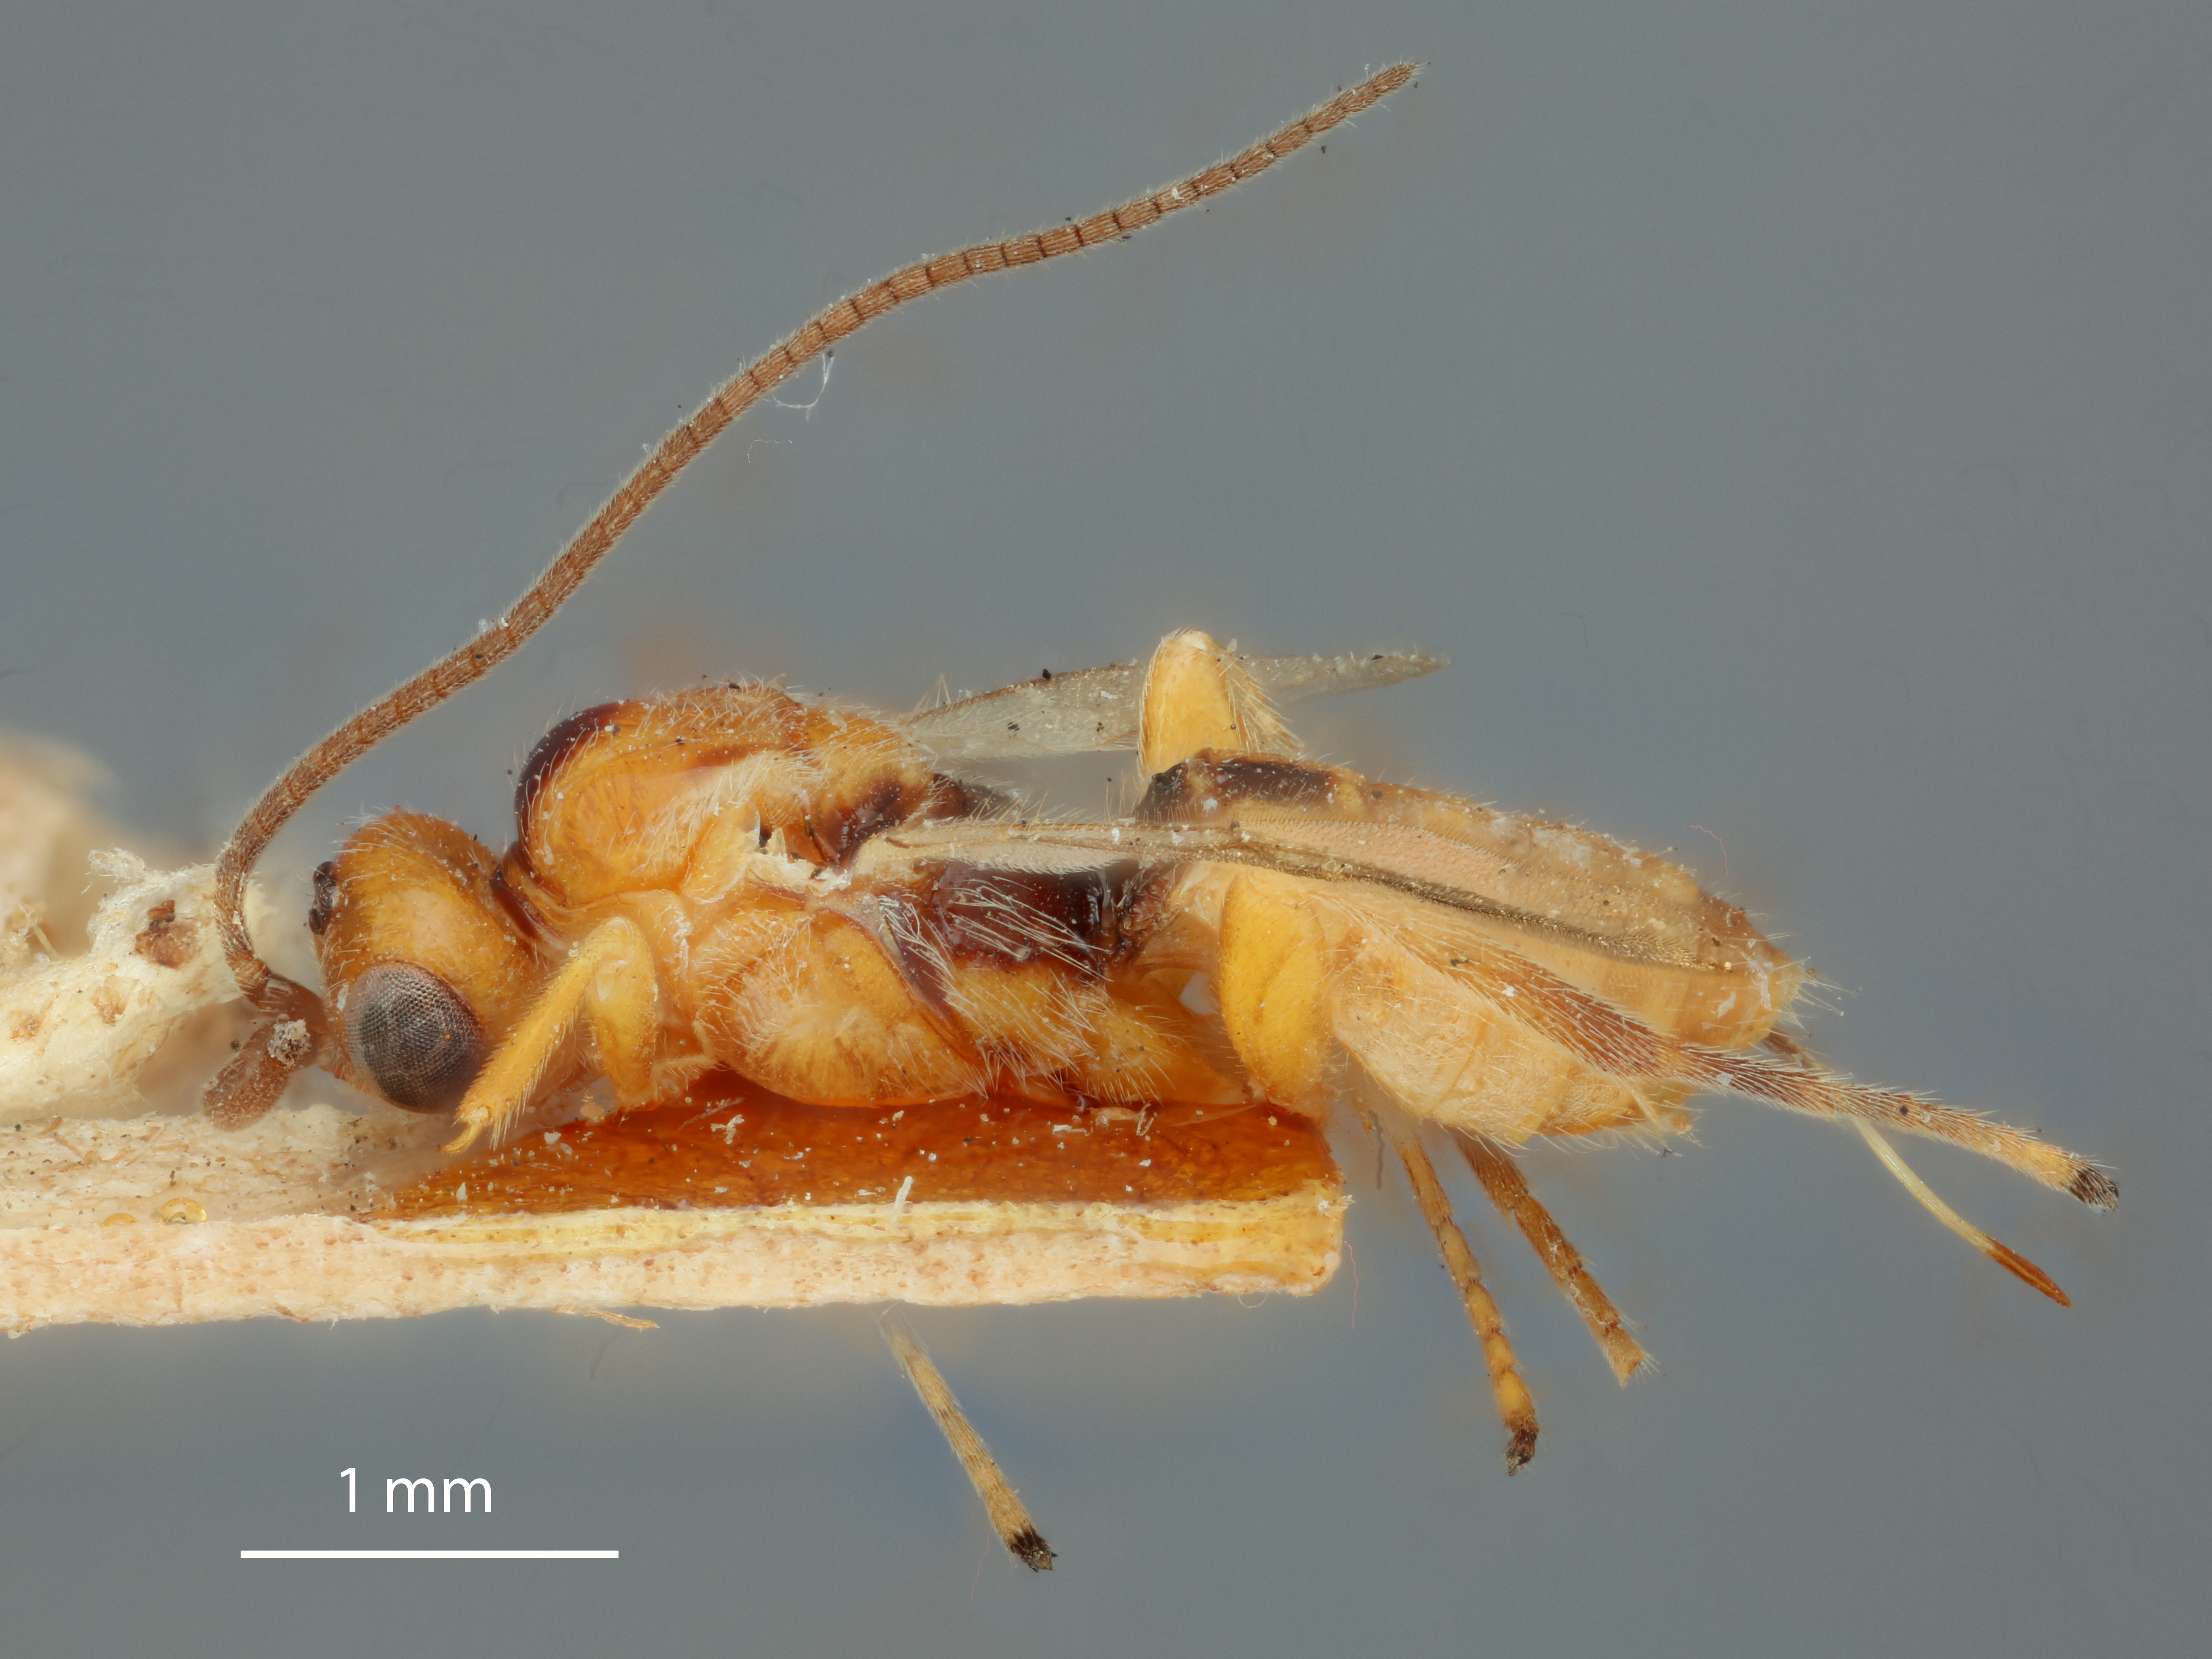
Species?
Bracon lixi
